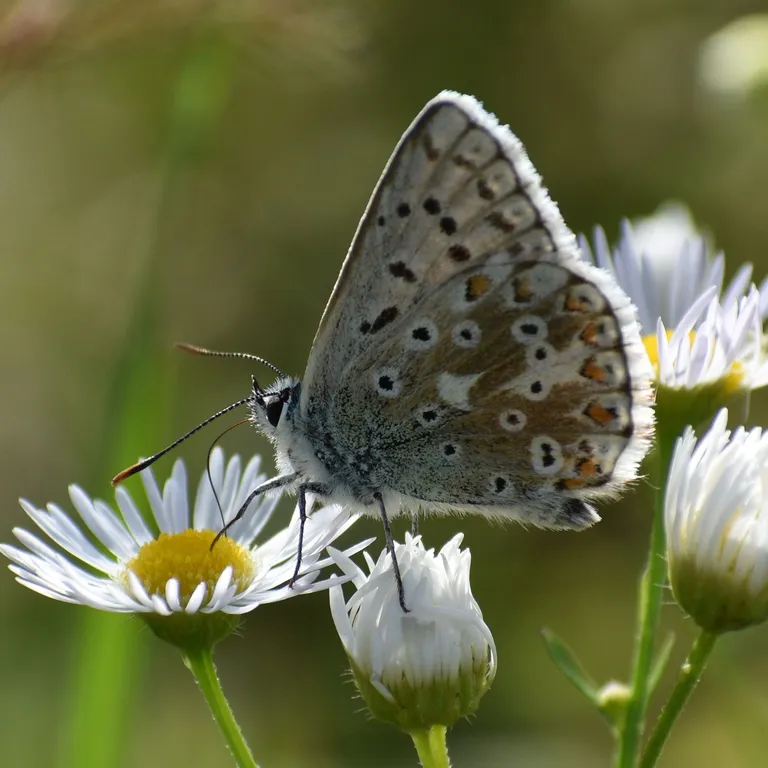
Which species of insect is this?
Lysandra coridon
